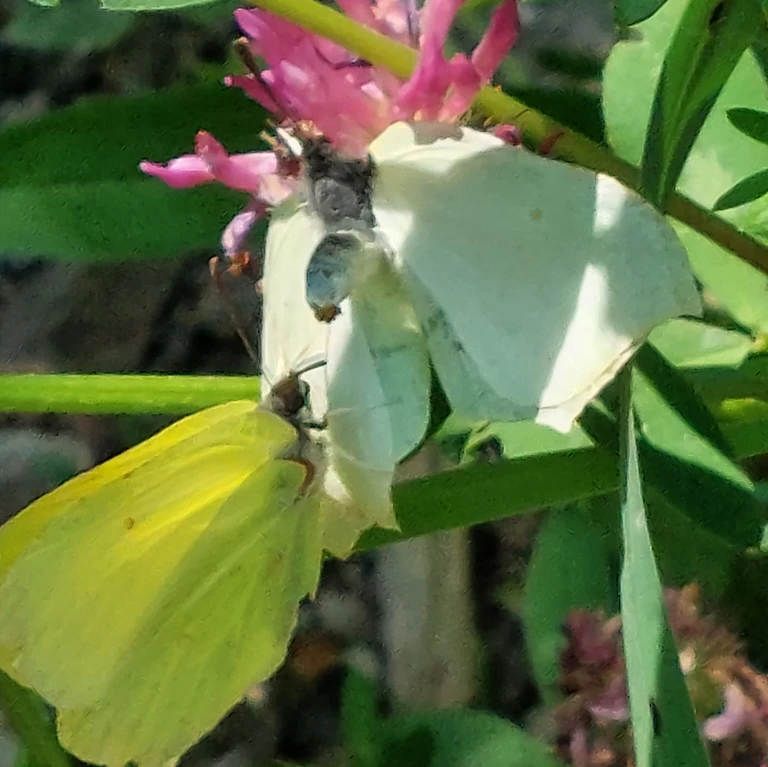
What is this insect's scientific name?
Gonepteryx rhamni
